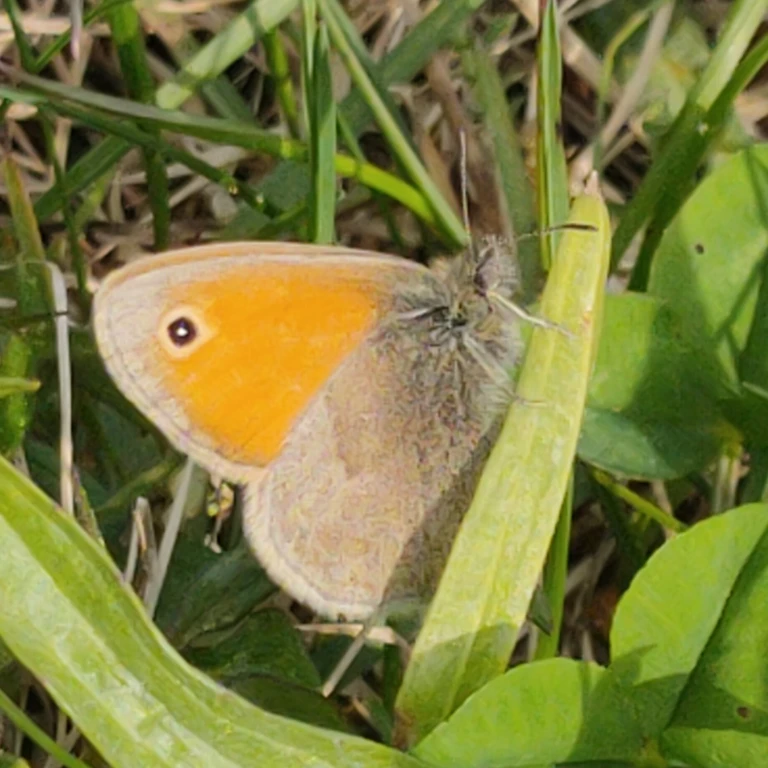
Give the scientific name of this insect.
Coenonympha pamphilus
